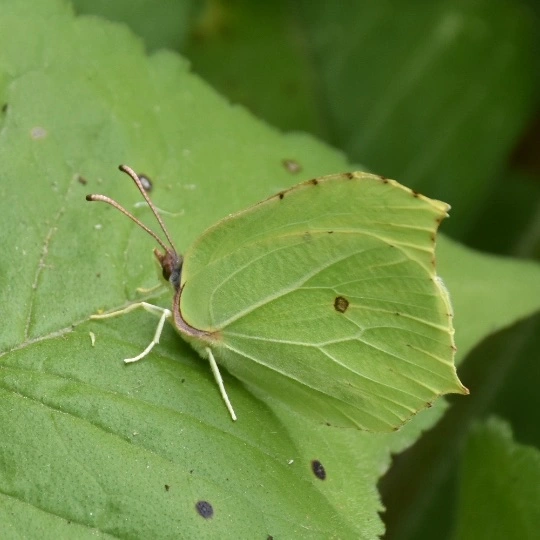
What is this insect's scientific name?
Gonepteryx rhamni
